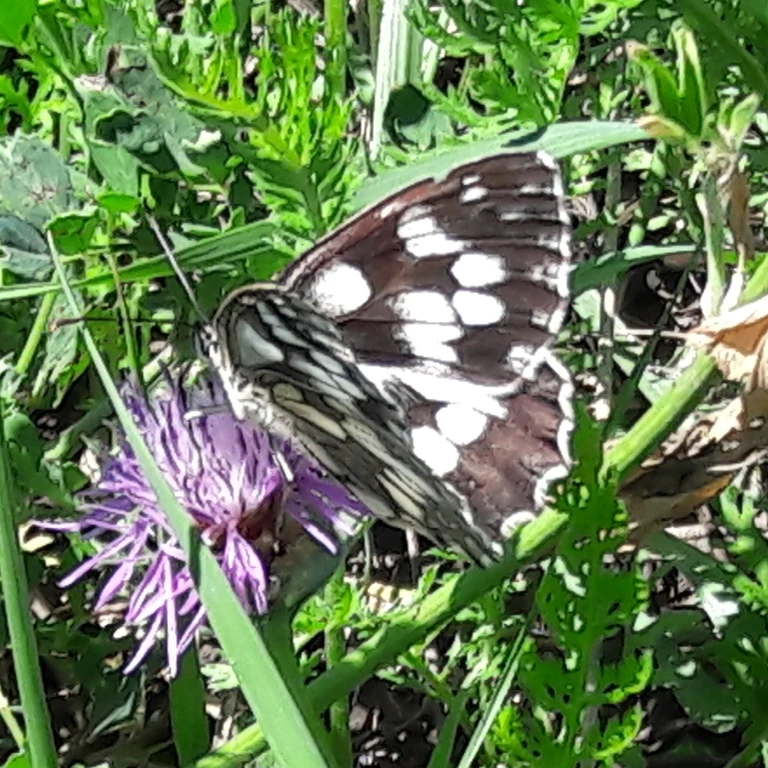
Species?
Melanargia galathea
